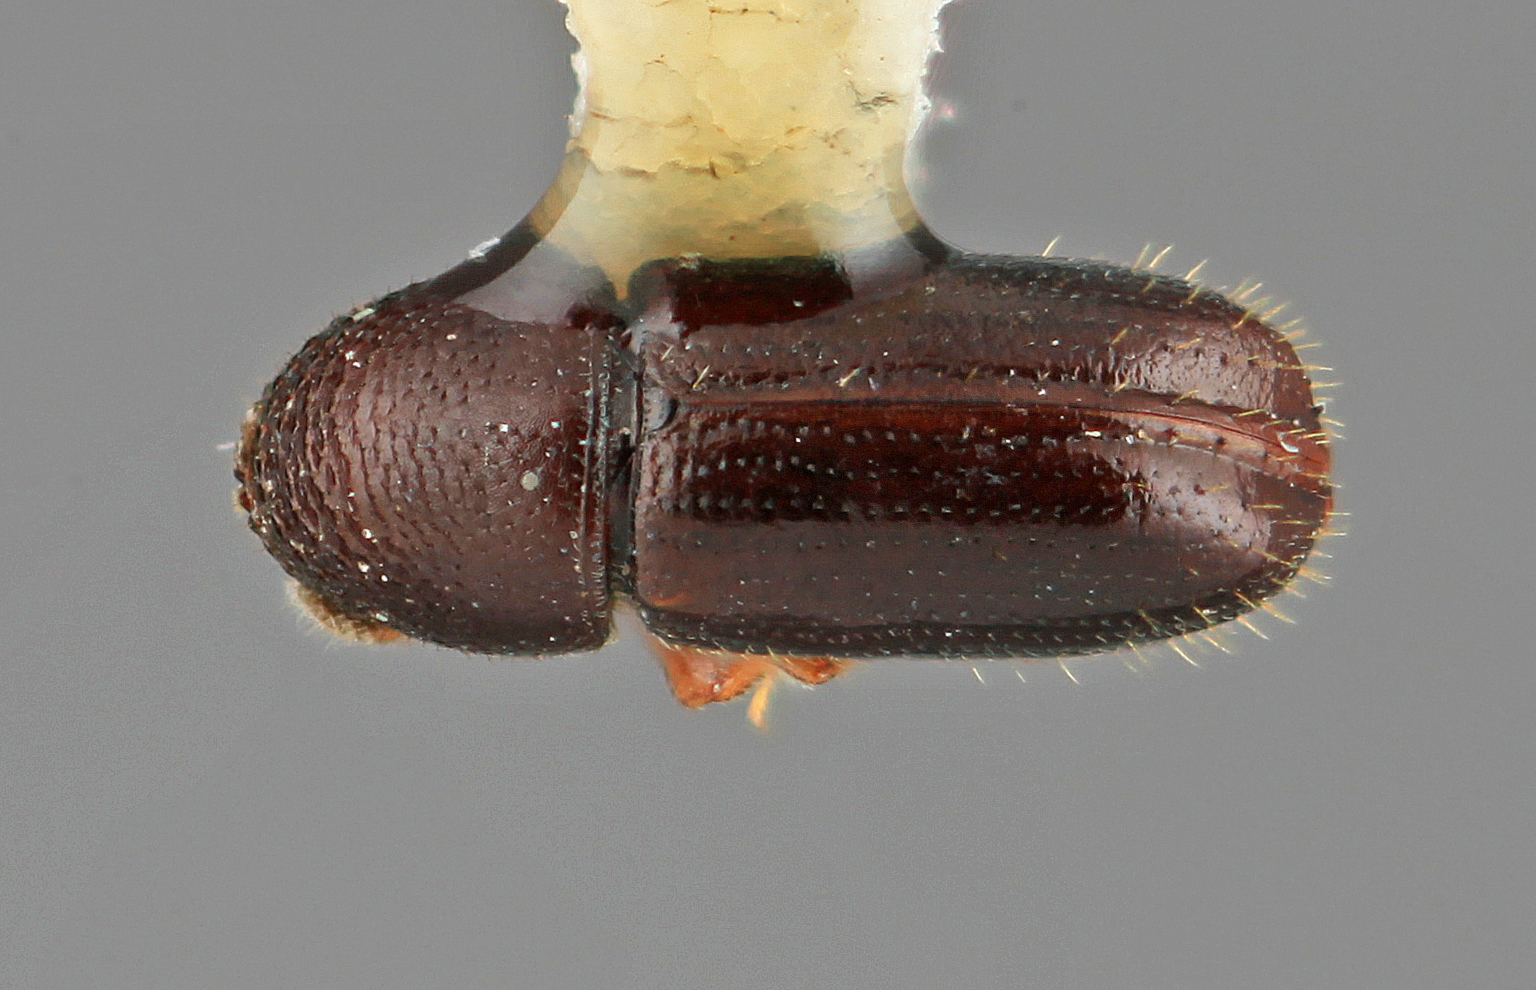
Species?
Pityophthorus dissolutus
